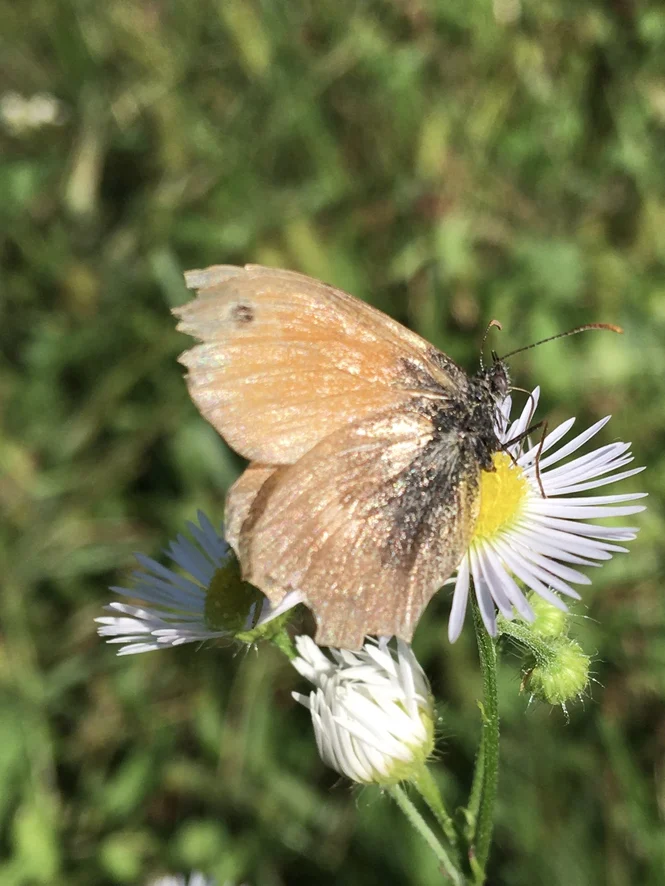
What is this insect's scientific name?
Coenonympha pamphilus
